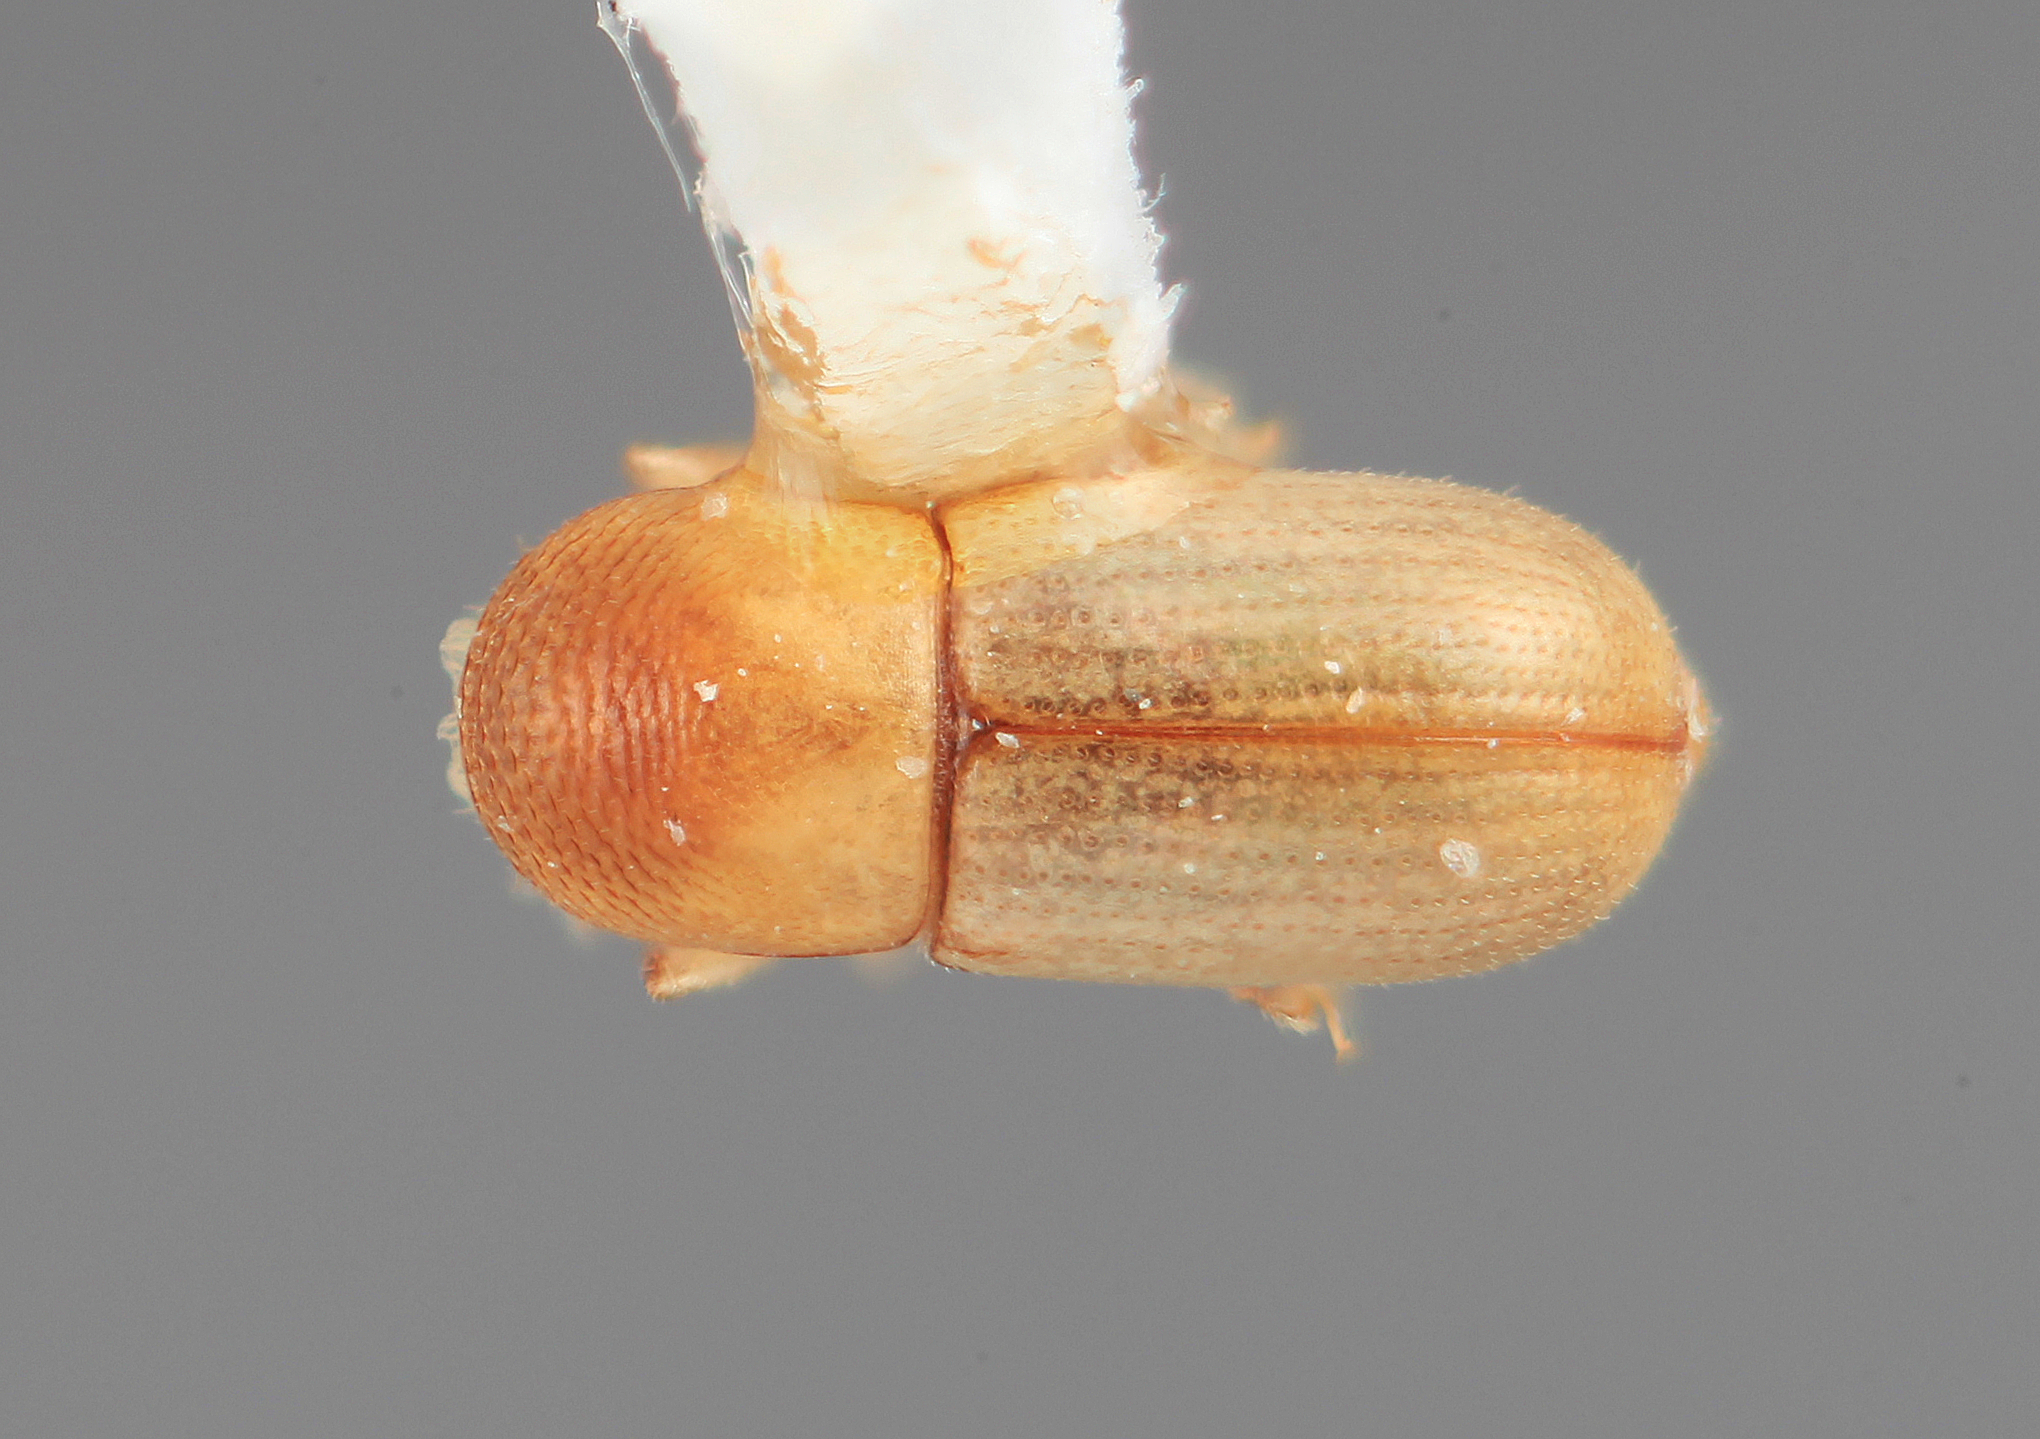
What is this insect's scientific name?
Scolytodes naevius
